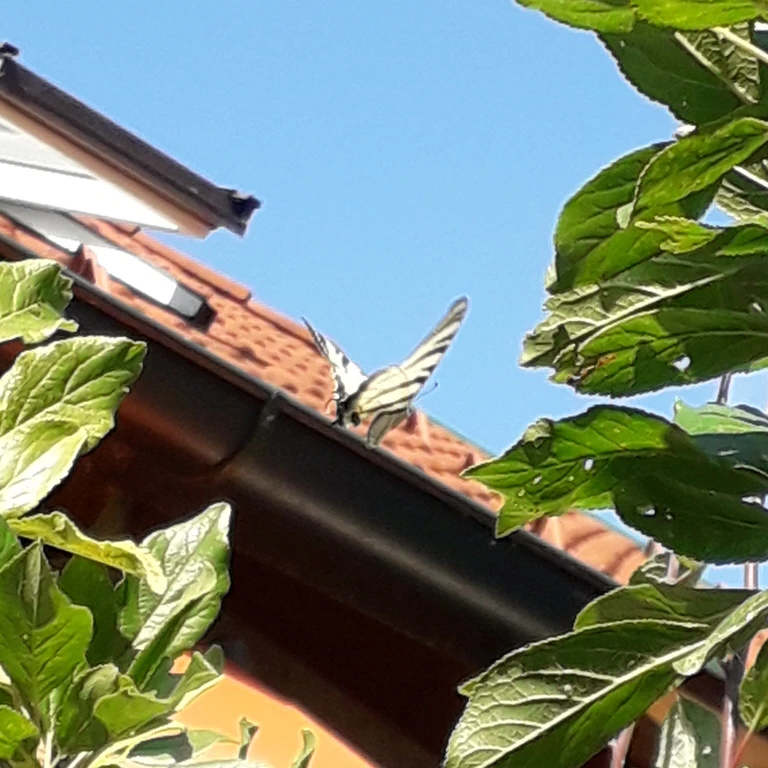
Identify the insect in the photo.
Iphiclides podalirius
